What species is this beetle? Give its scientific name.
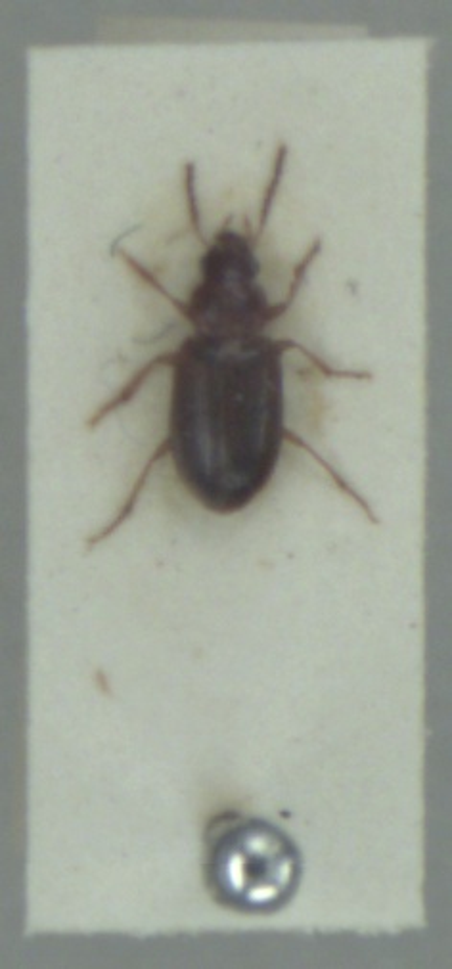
Bradycellus harpalinus
